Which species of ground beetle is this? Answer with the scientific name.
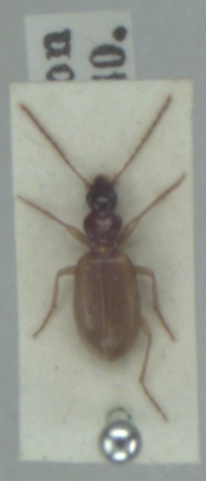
Oxypselaphus obscurus
